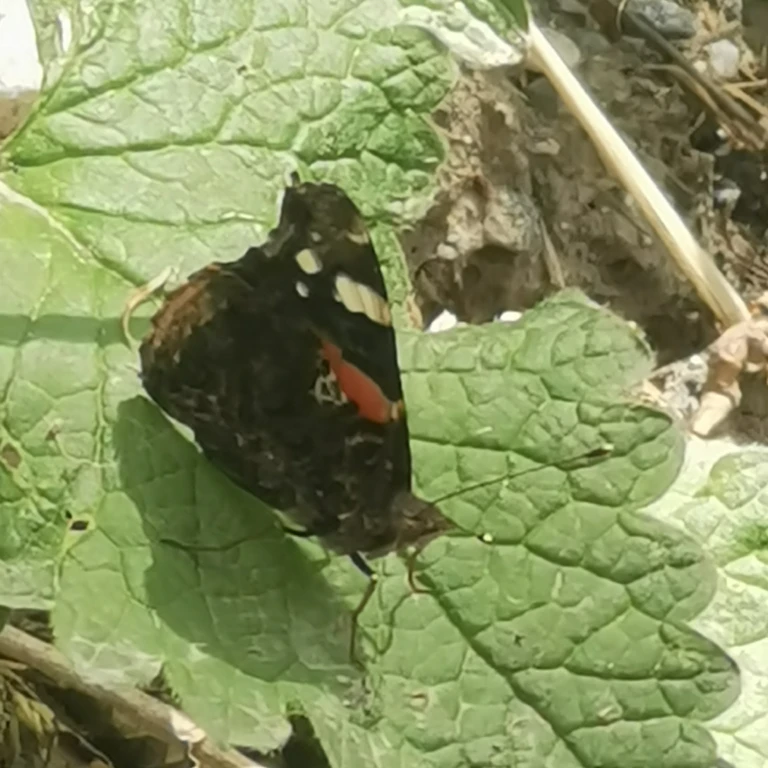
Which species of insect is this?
Vanessa atalanta
